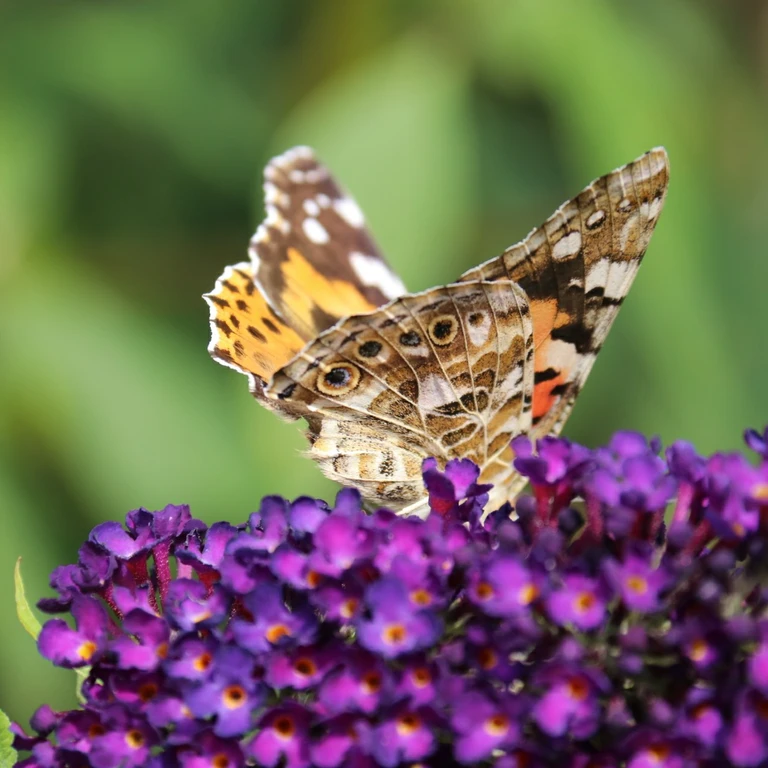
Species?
Vanessa cardui
